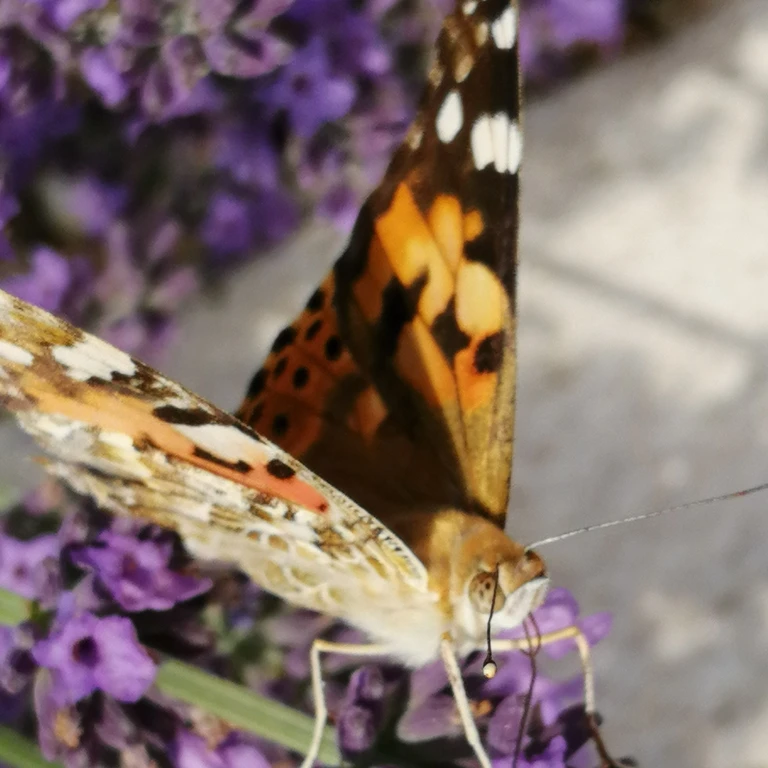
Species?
Vanessa cardui
